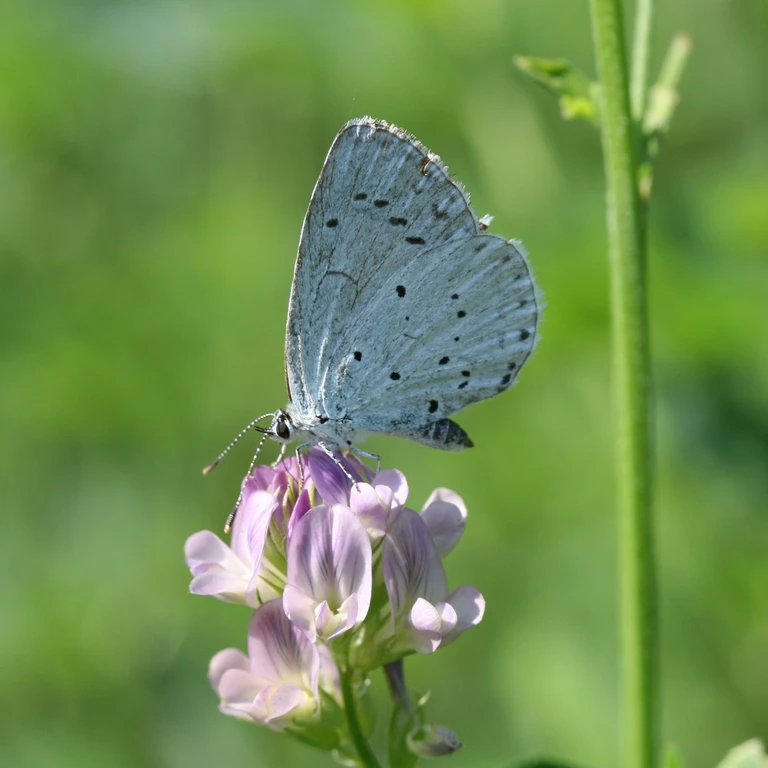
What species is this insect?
Celastrina argiolus
